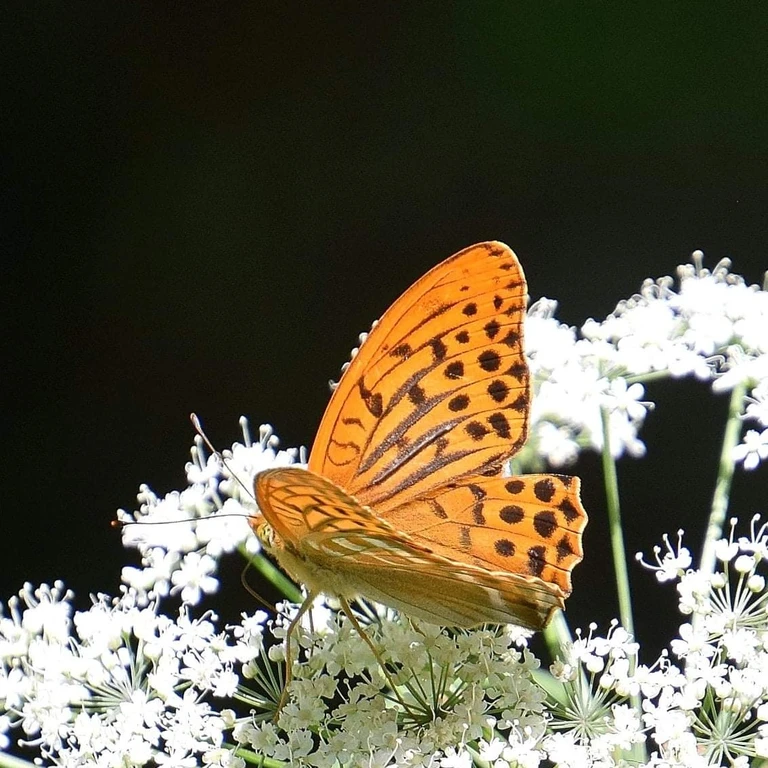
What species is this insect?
Argynnis paphia
